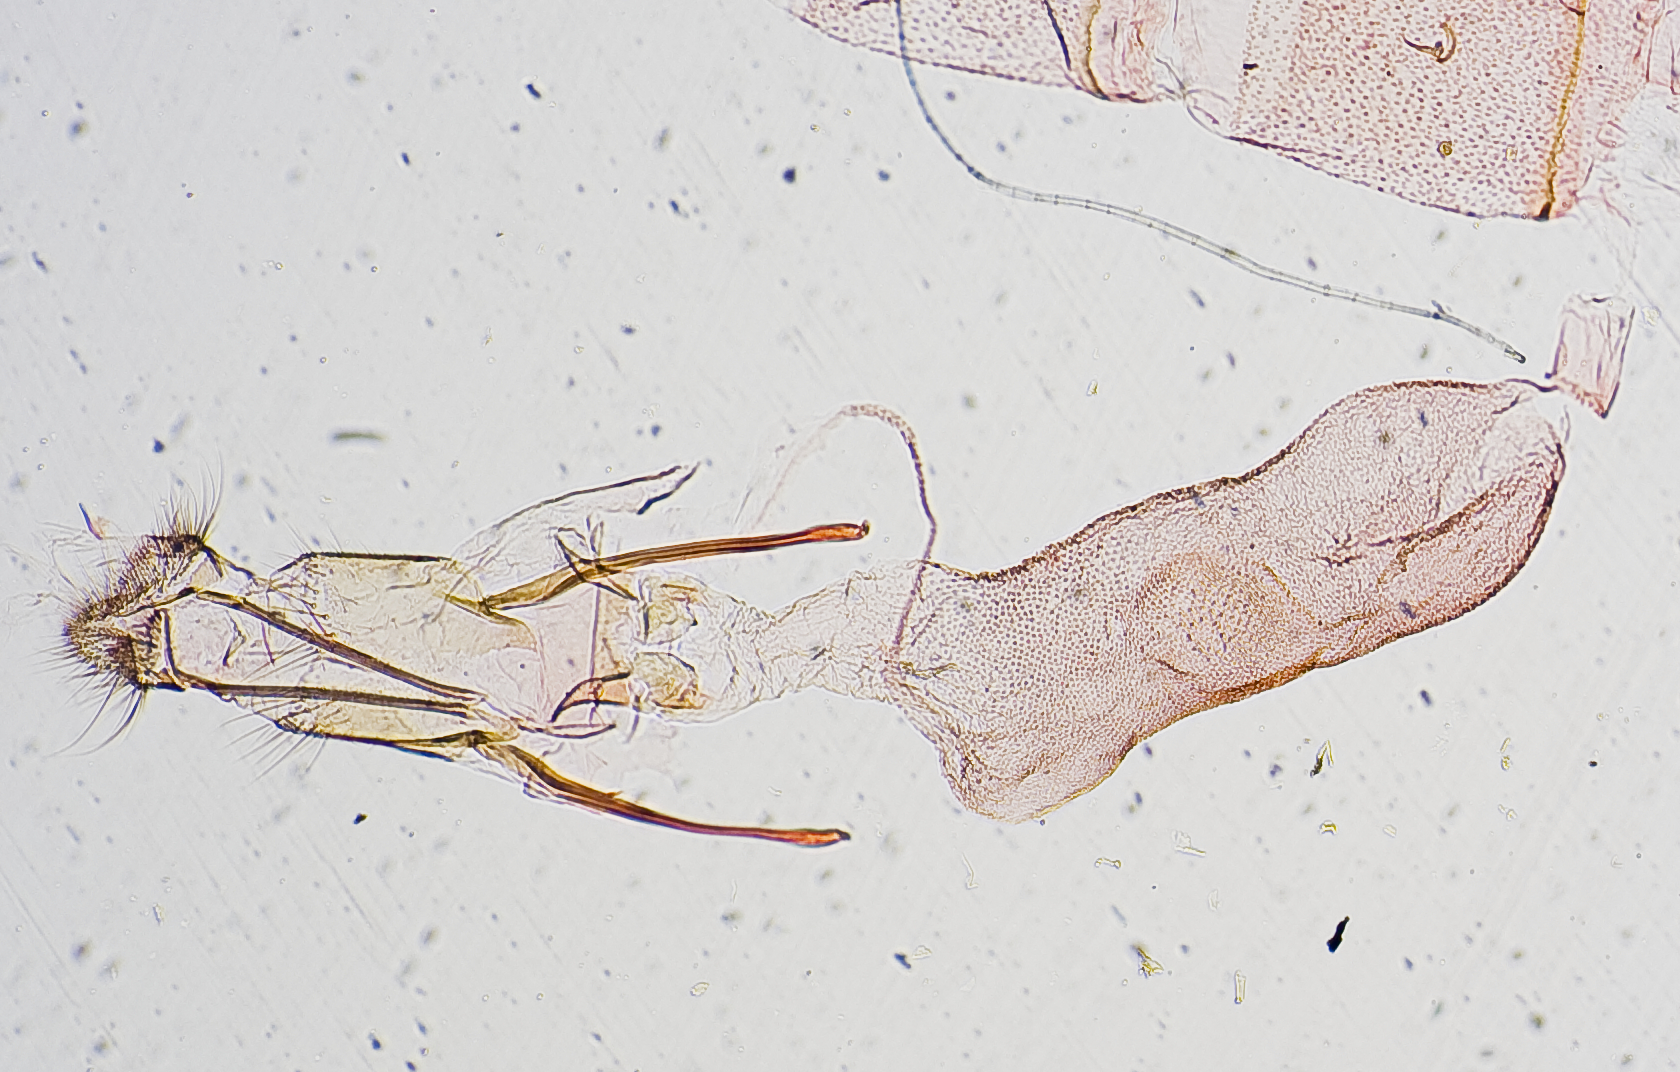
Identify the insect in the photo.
Myelois venipars
